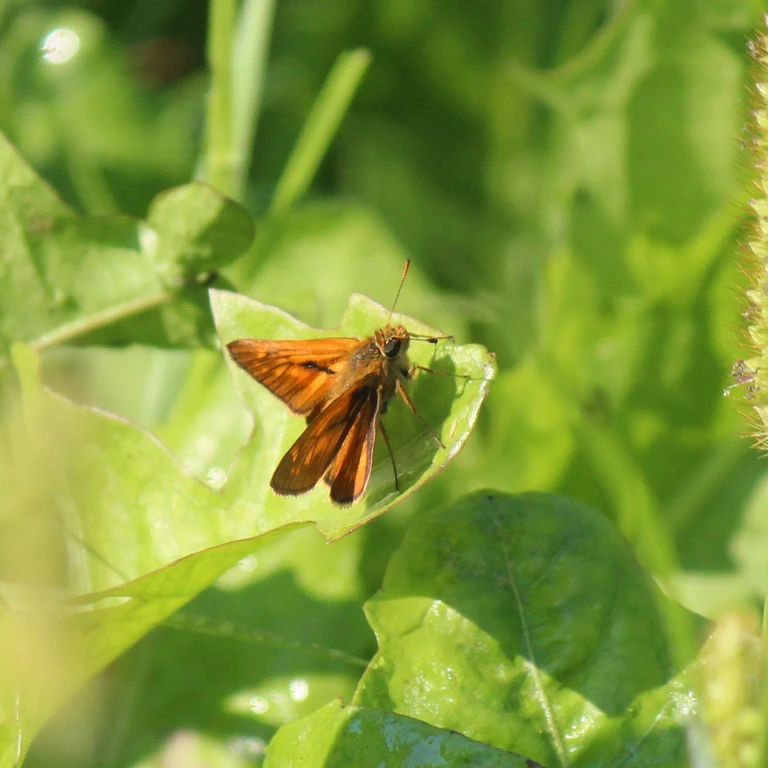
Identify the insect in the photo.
Ochlodes sylvanus (also Ochlodes venata)
